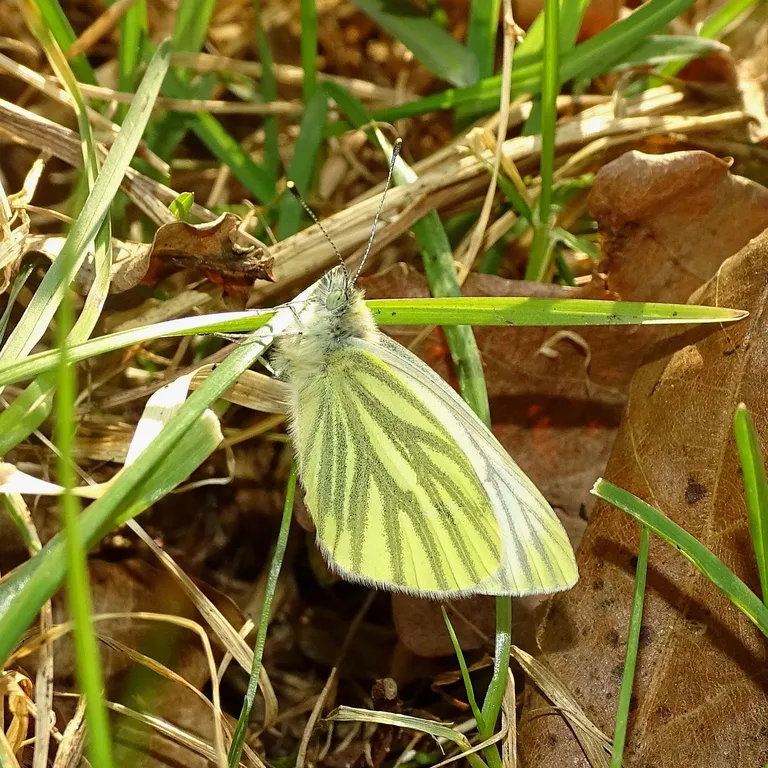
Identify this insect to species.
Pieris napi
